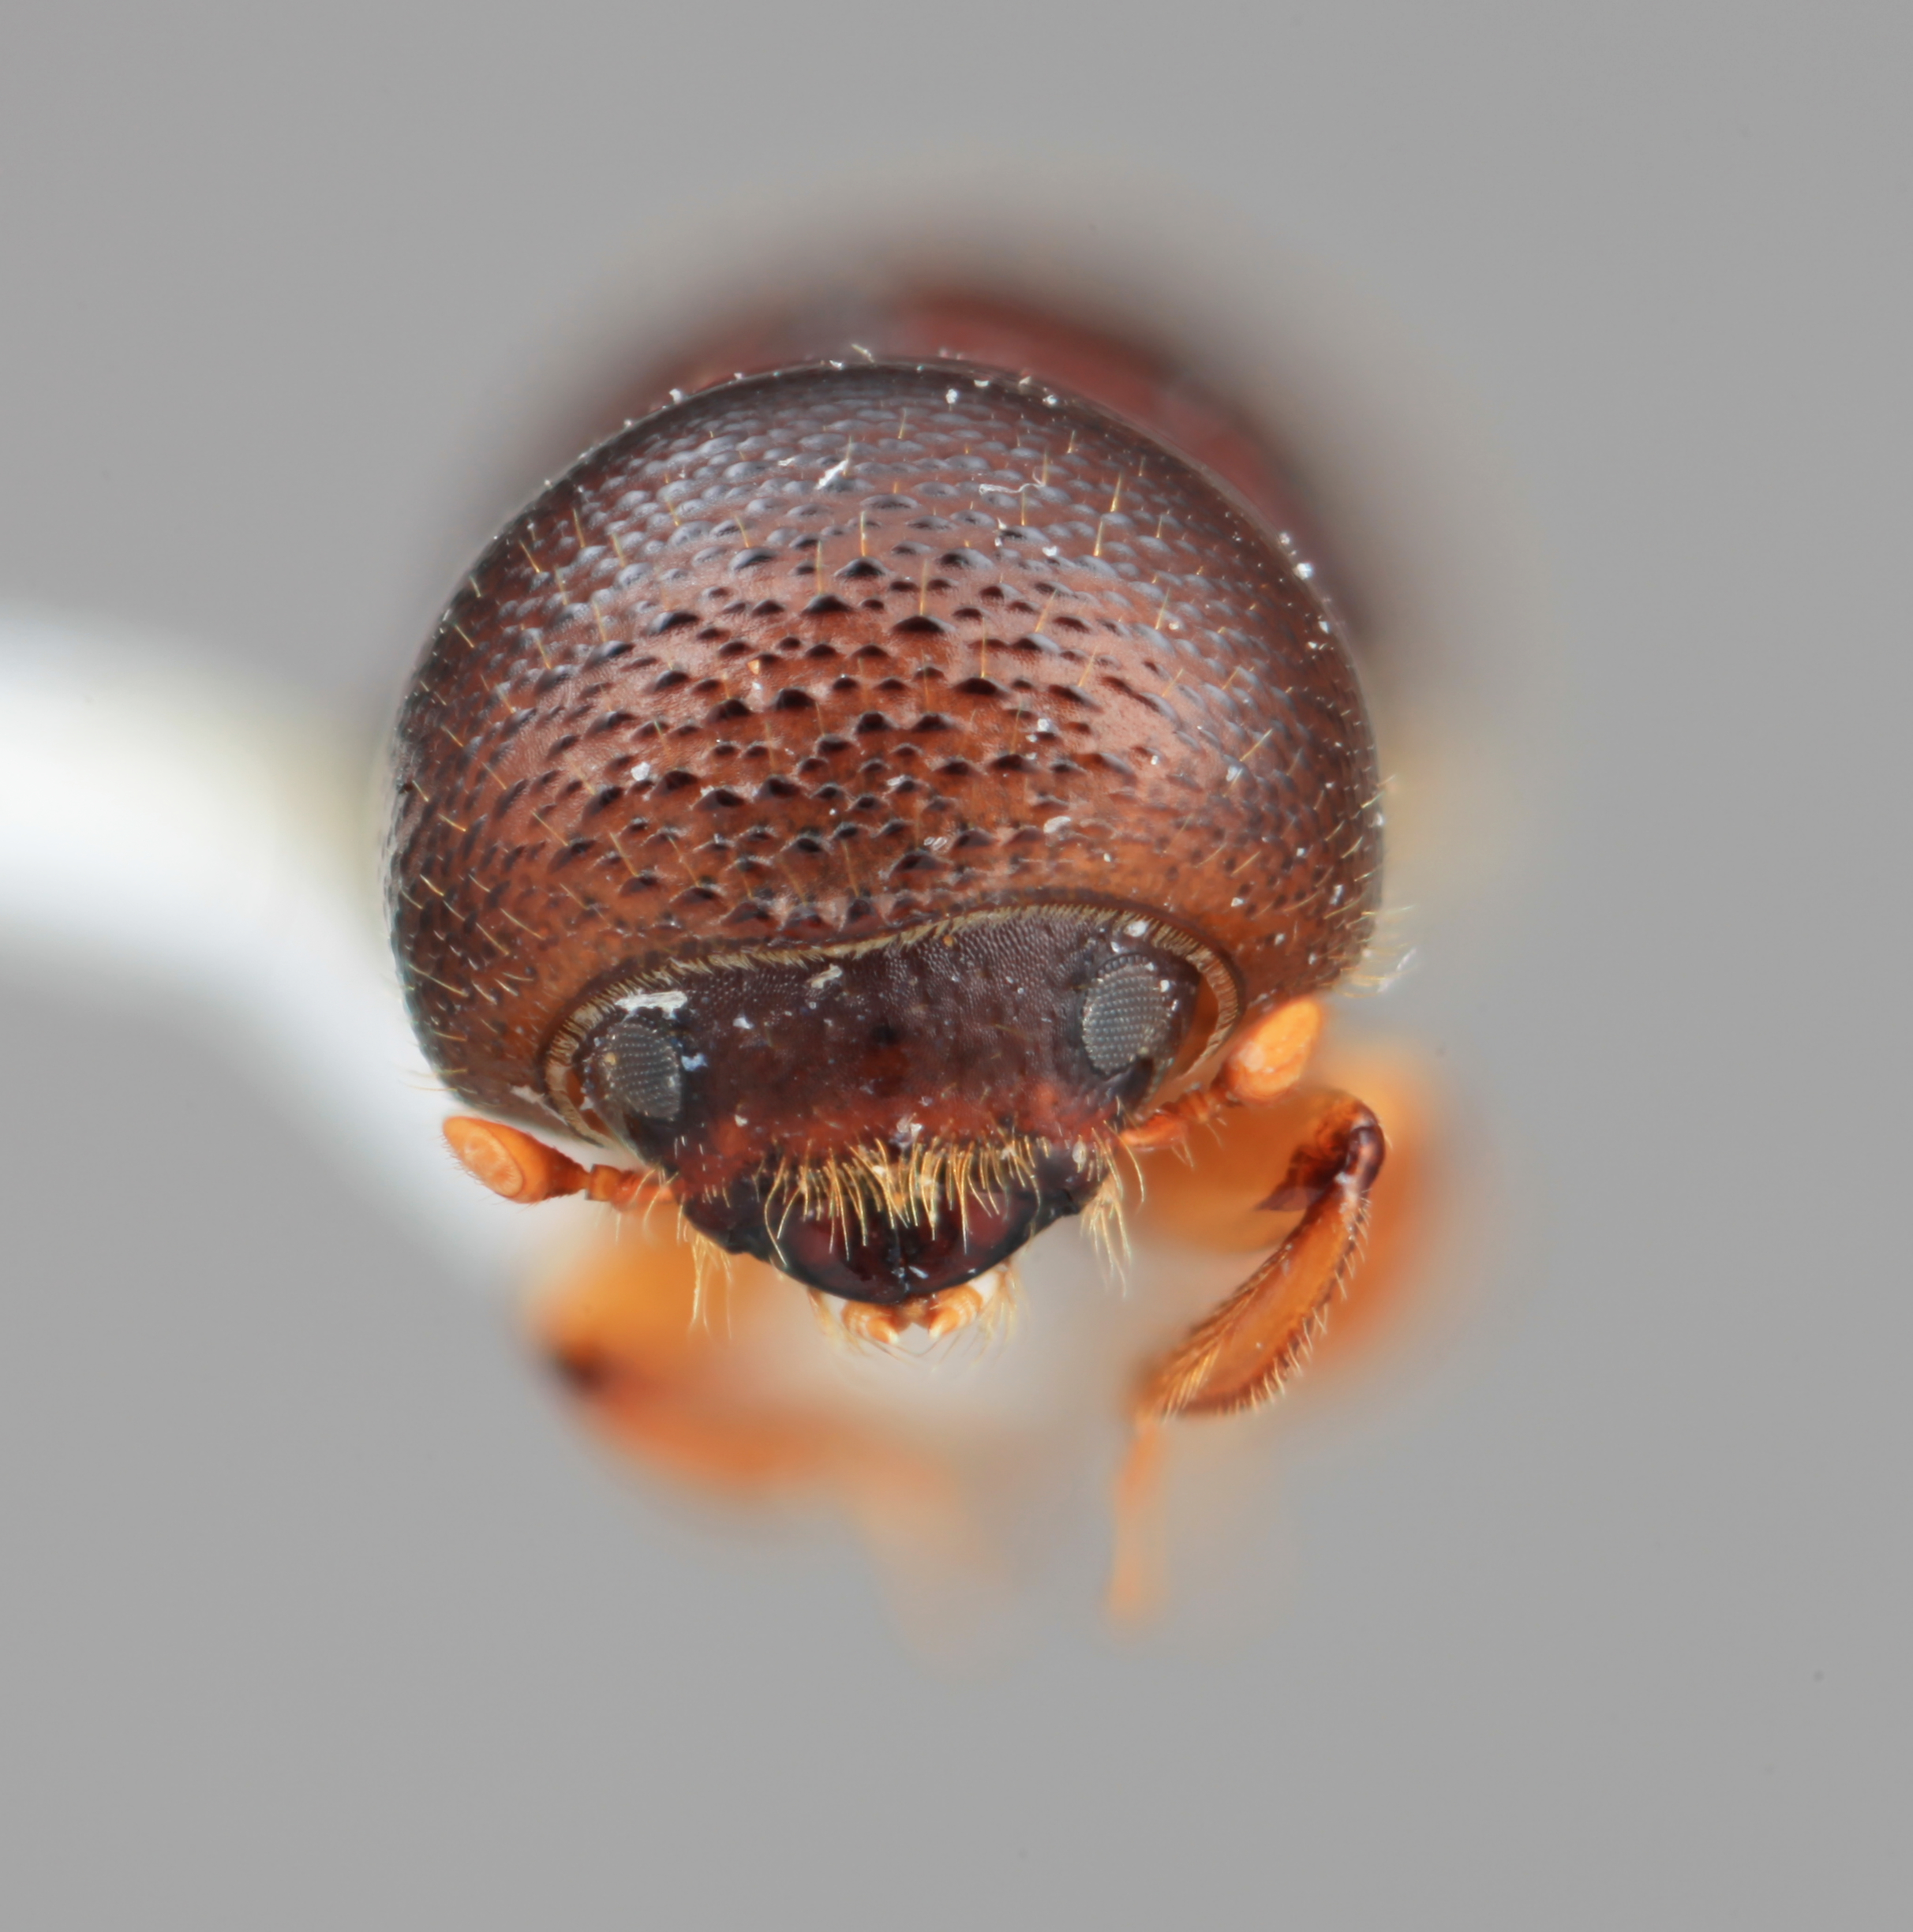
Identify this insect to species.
Taurodemus varulus (also Xyleborus varulus)
